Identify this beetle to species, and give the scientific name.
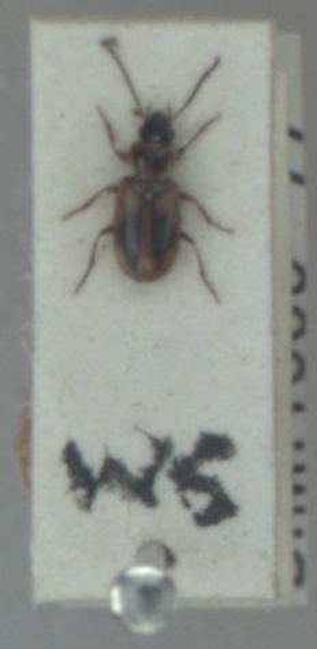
Acupalpus dorsalis
